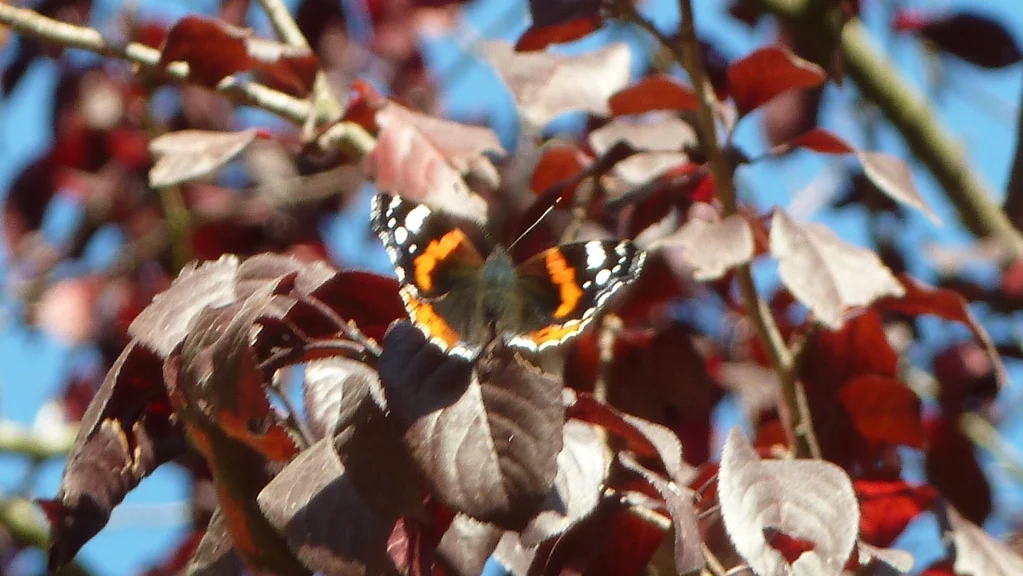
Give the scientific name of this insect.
Vanessa atalanta
